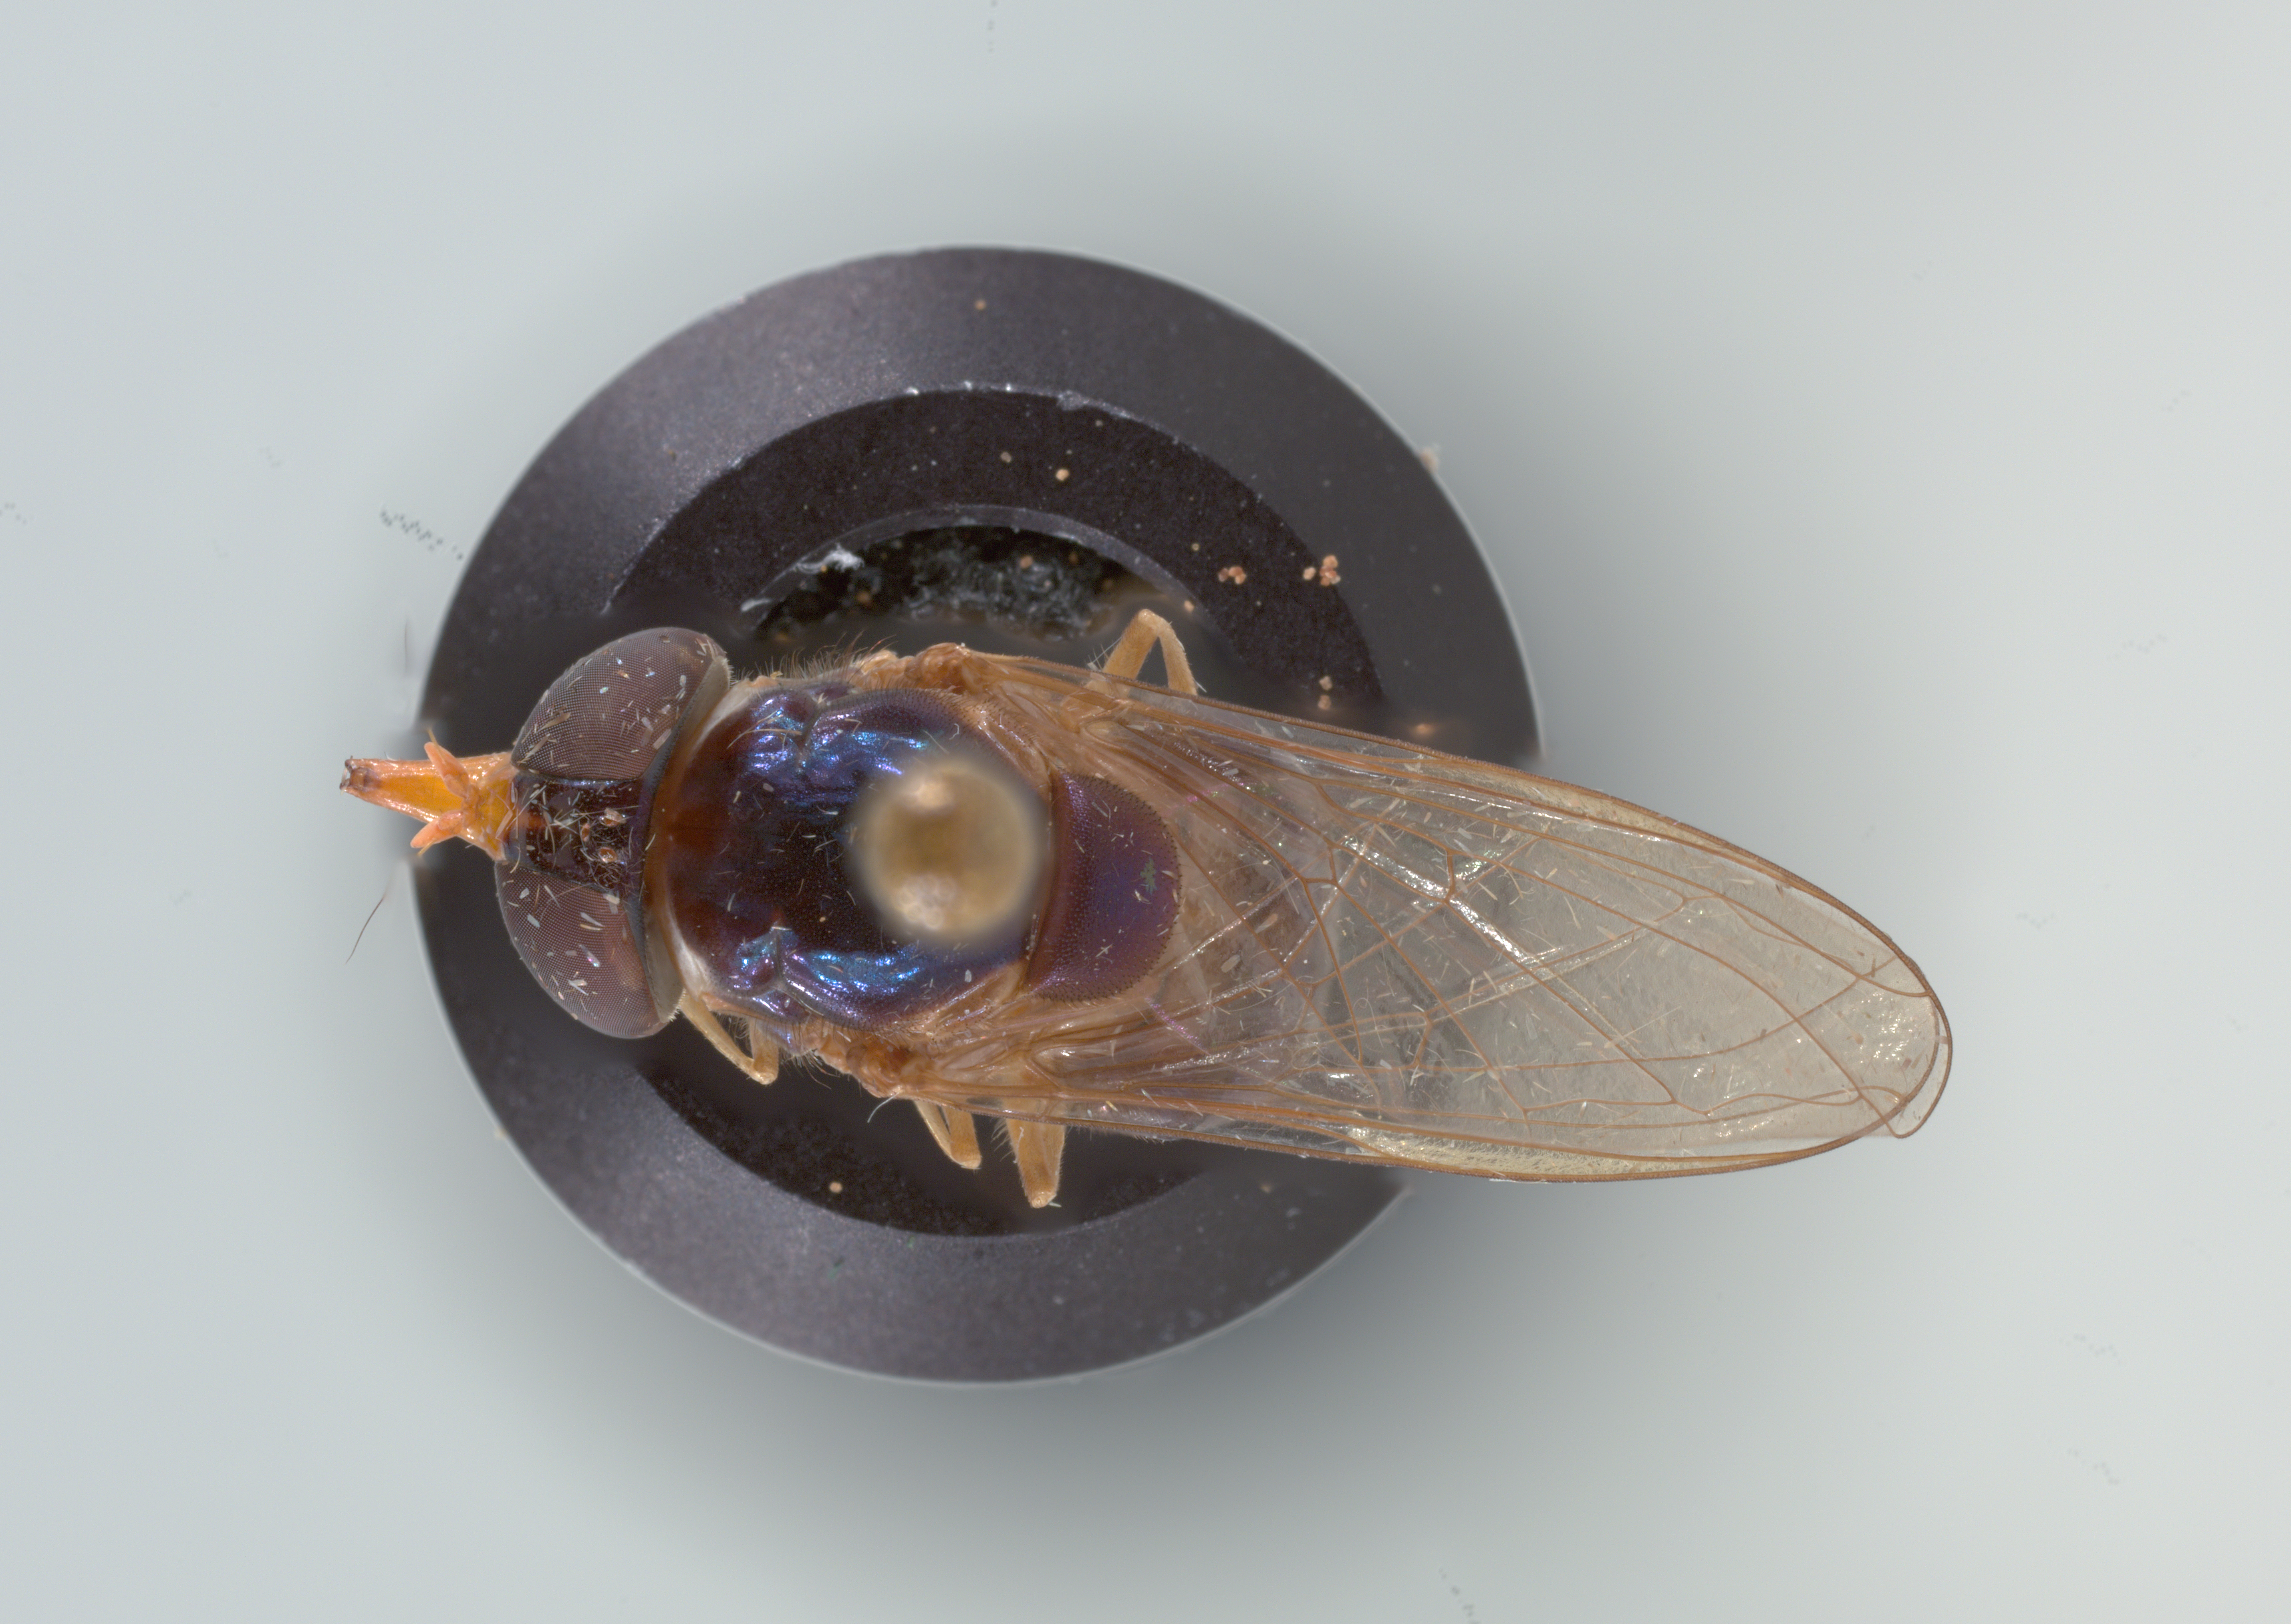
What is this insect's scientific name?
Rhingia caerulescens
